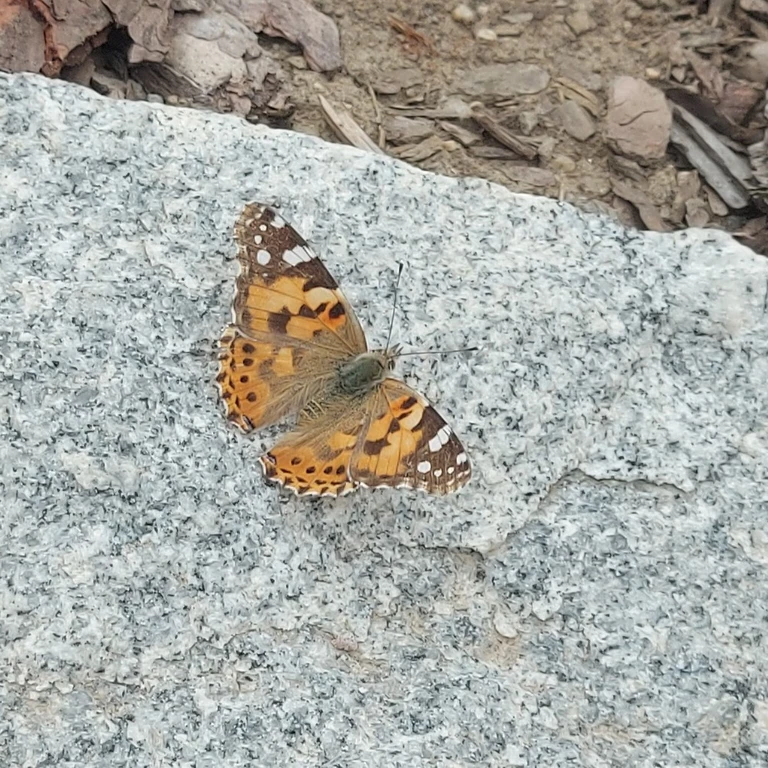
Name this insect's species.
Vanessa cardui
